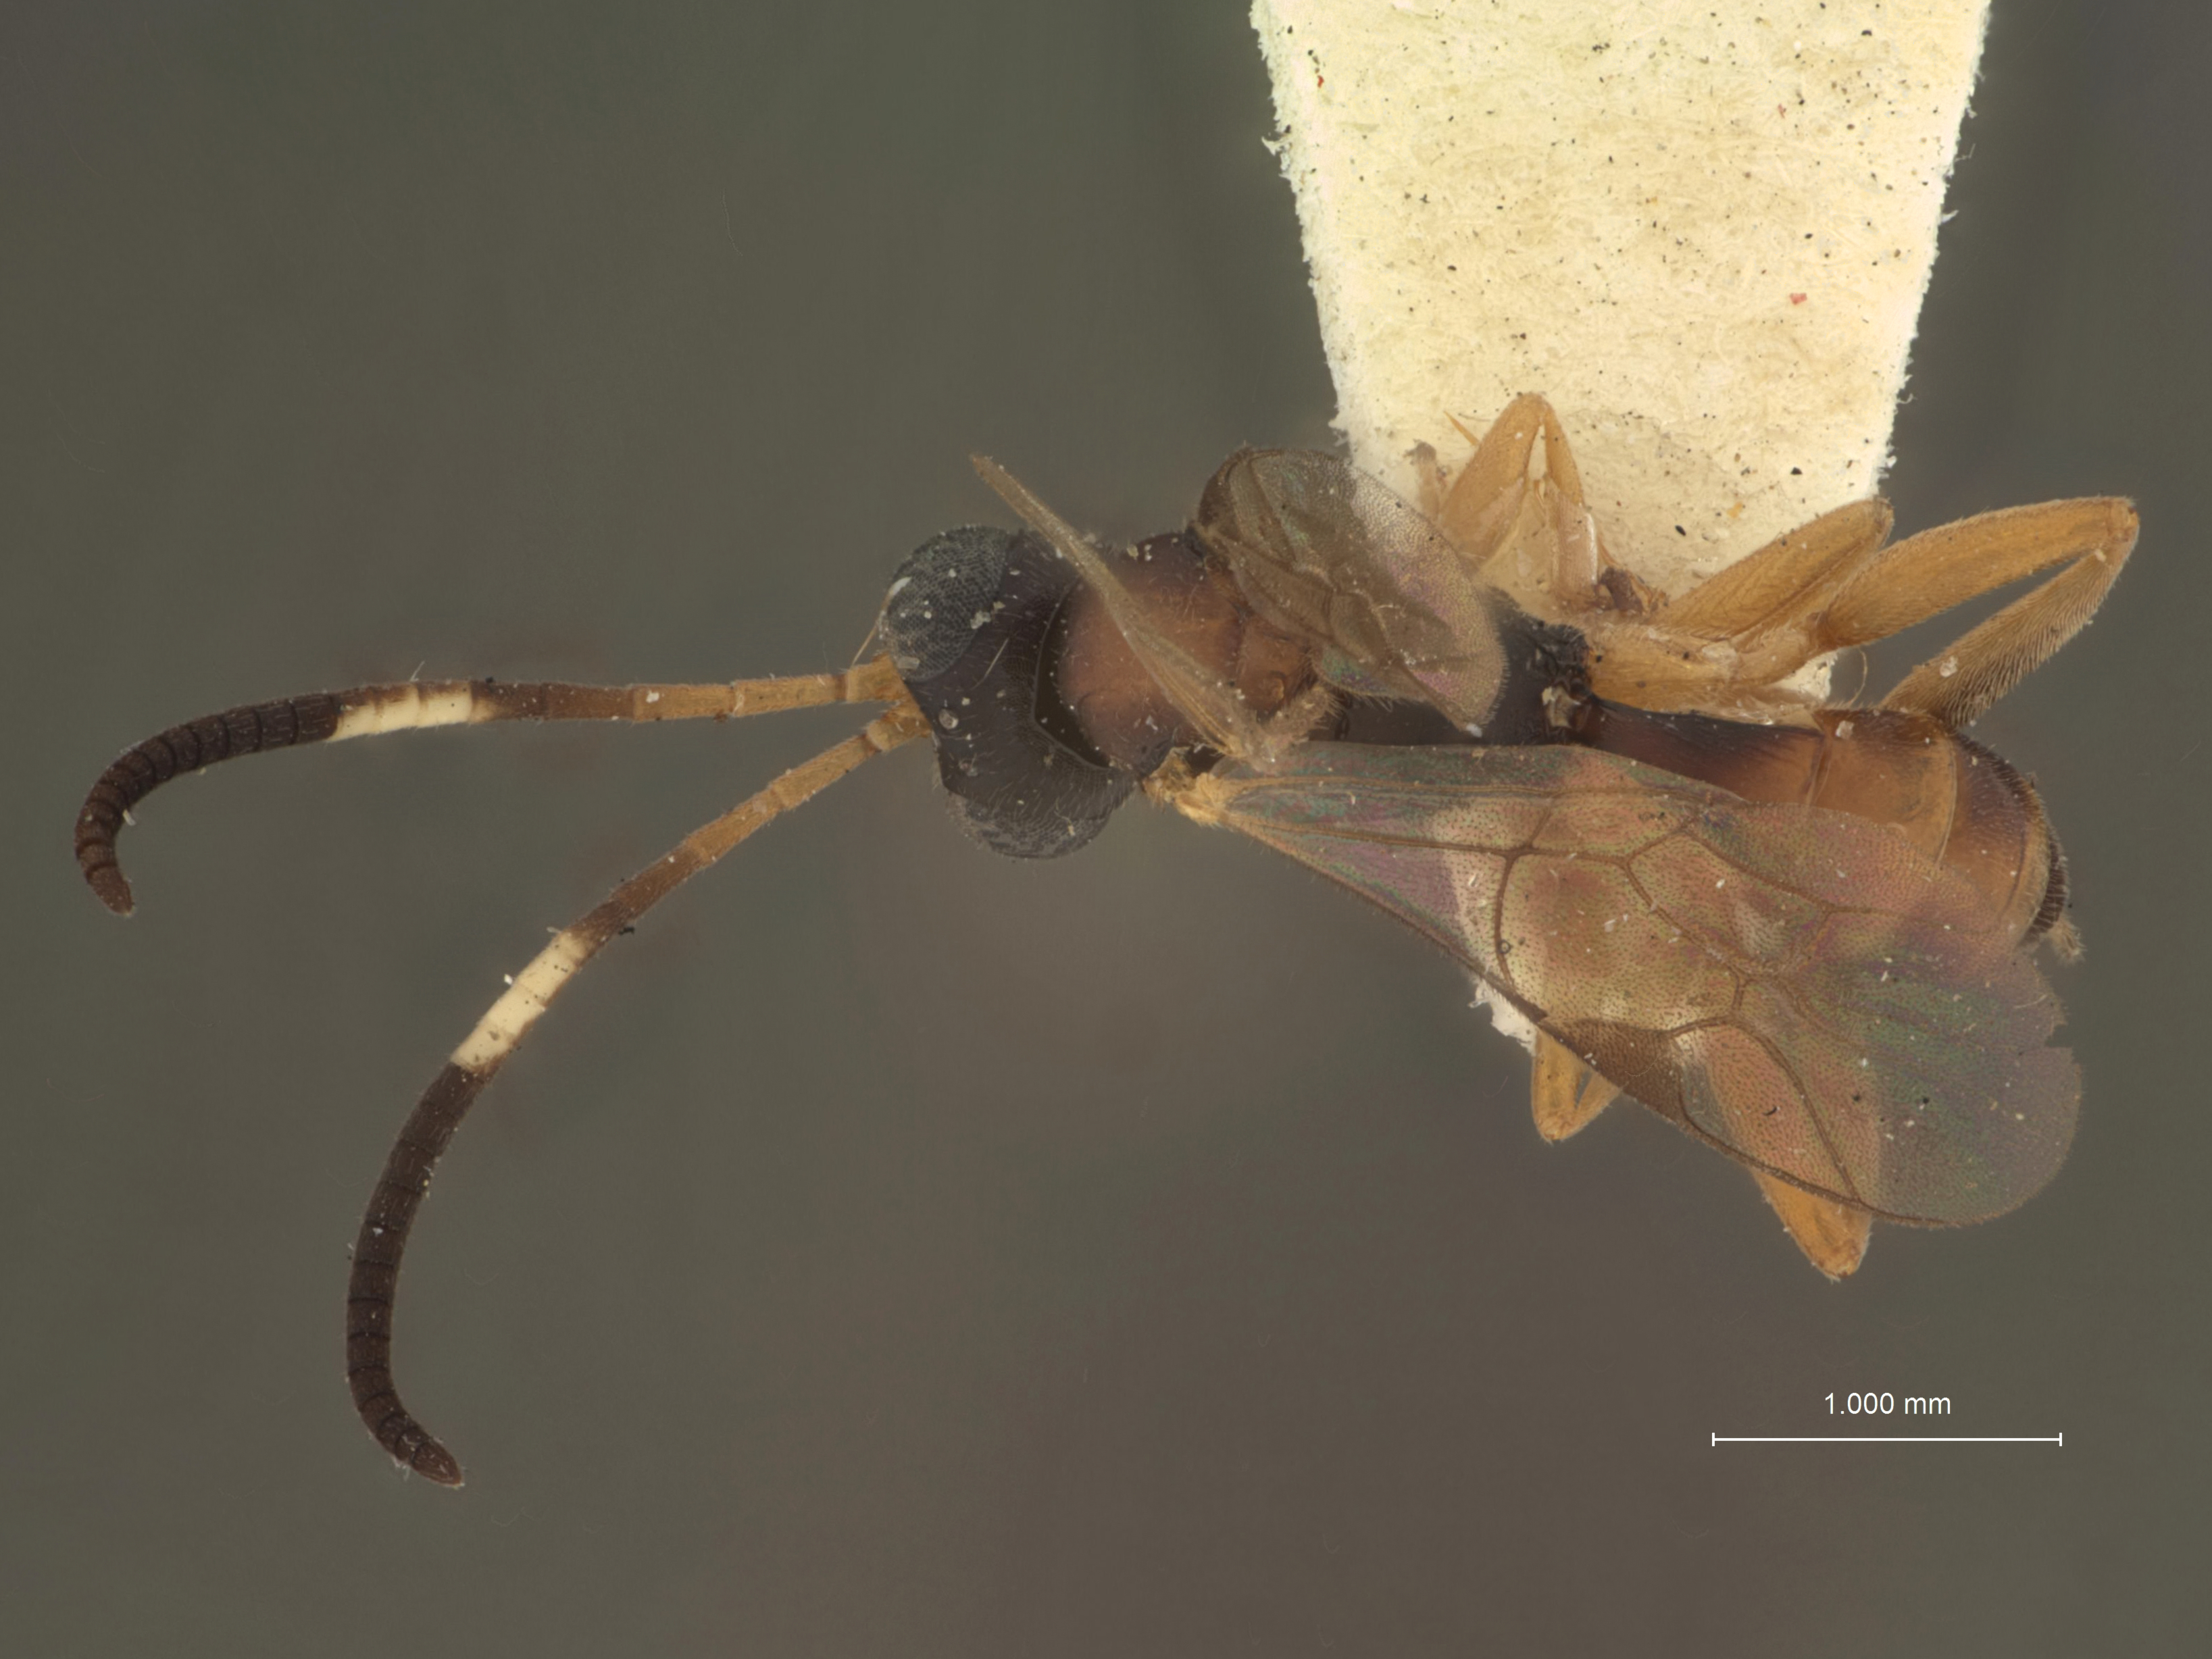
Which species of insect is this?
Lymeon testaceipes
